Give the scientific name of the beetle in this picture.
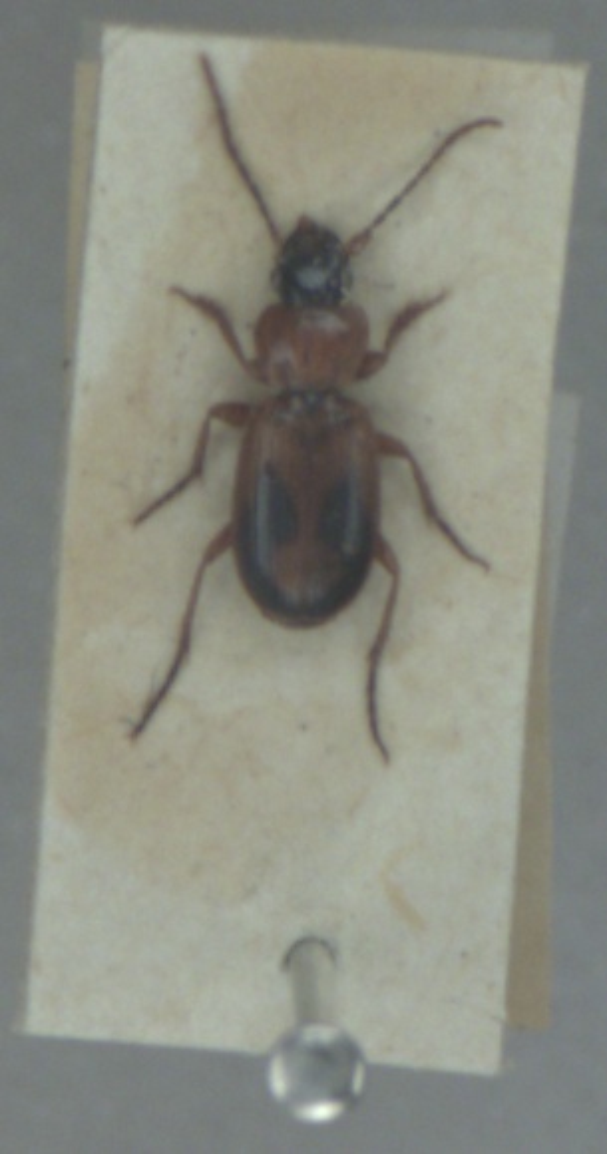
Badister bullatus
